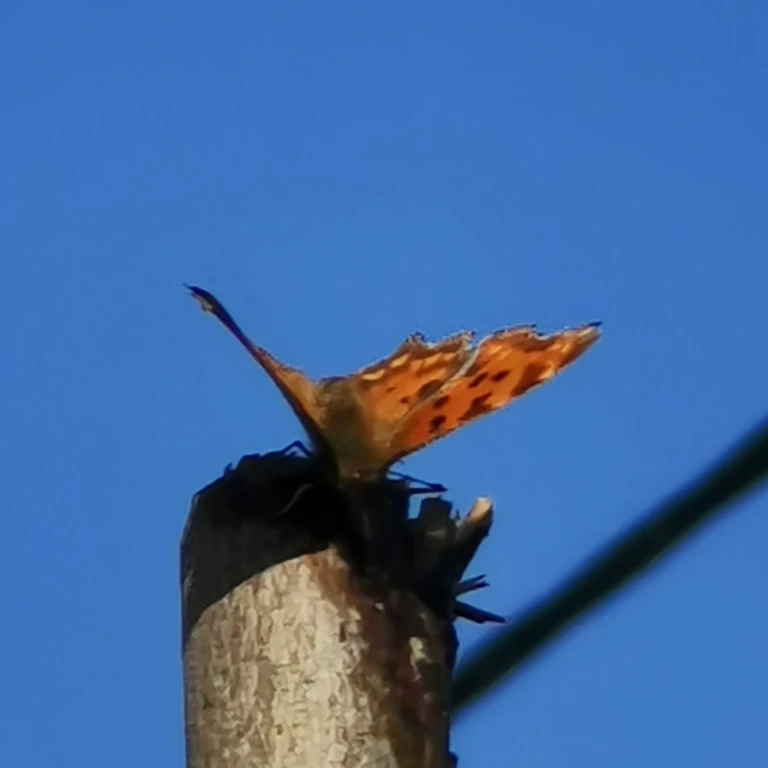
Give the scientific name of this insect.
Polygonia c-album
